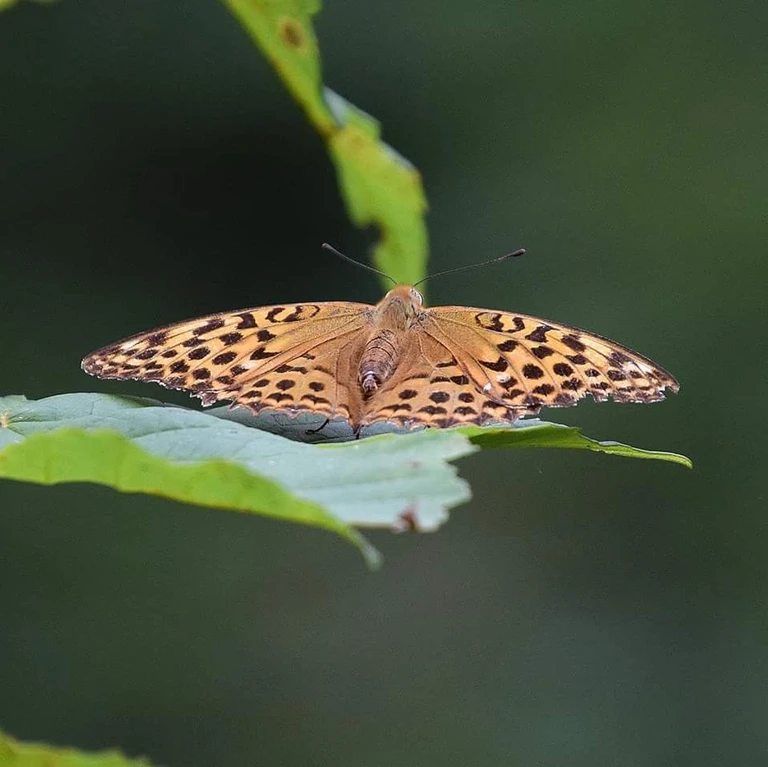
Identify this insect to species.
Argynnis paphia
